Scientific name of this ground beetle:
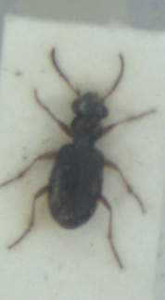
Asaphidion stierlini
